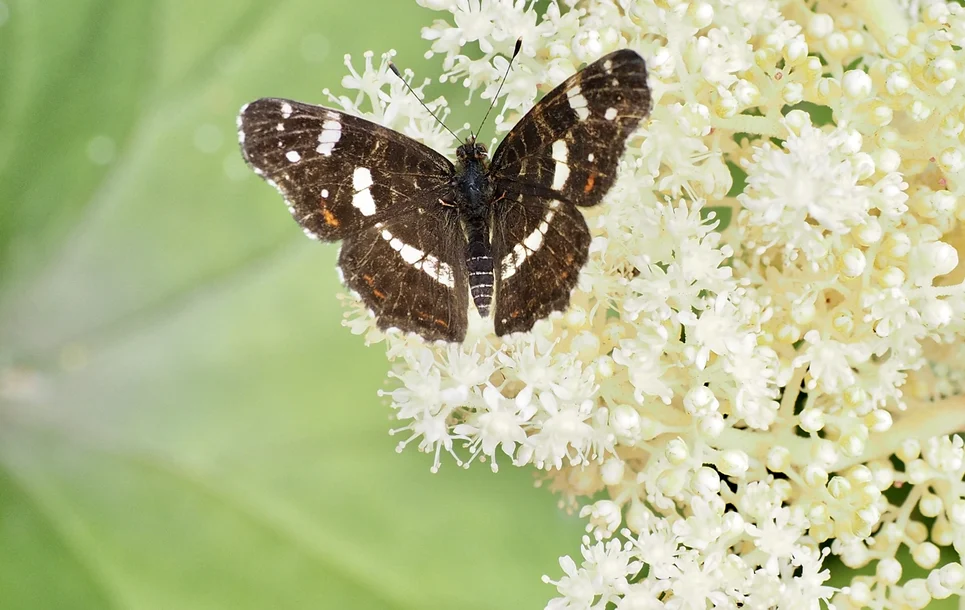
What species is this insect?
Araschnia levana
